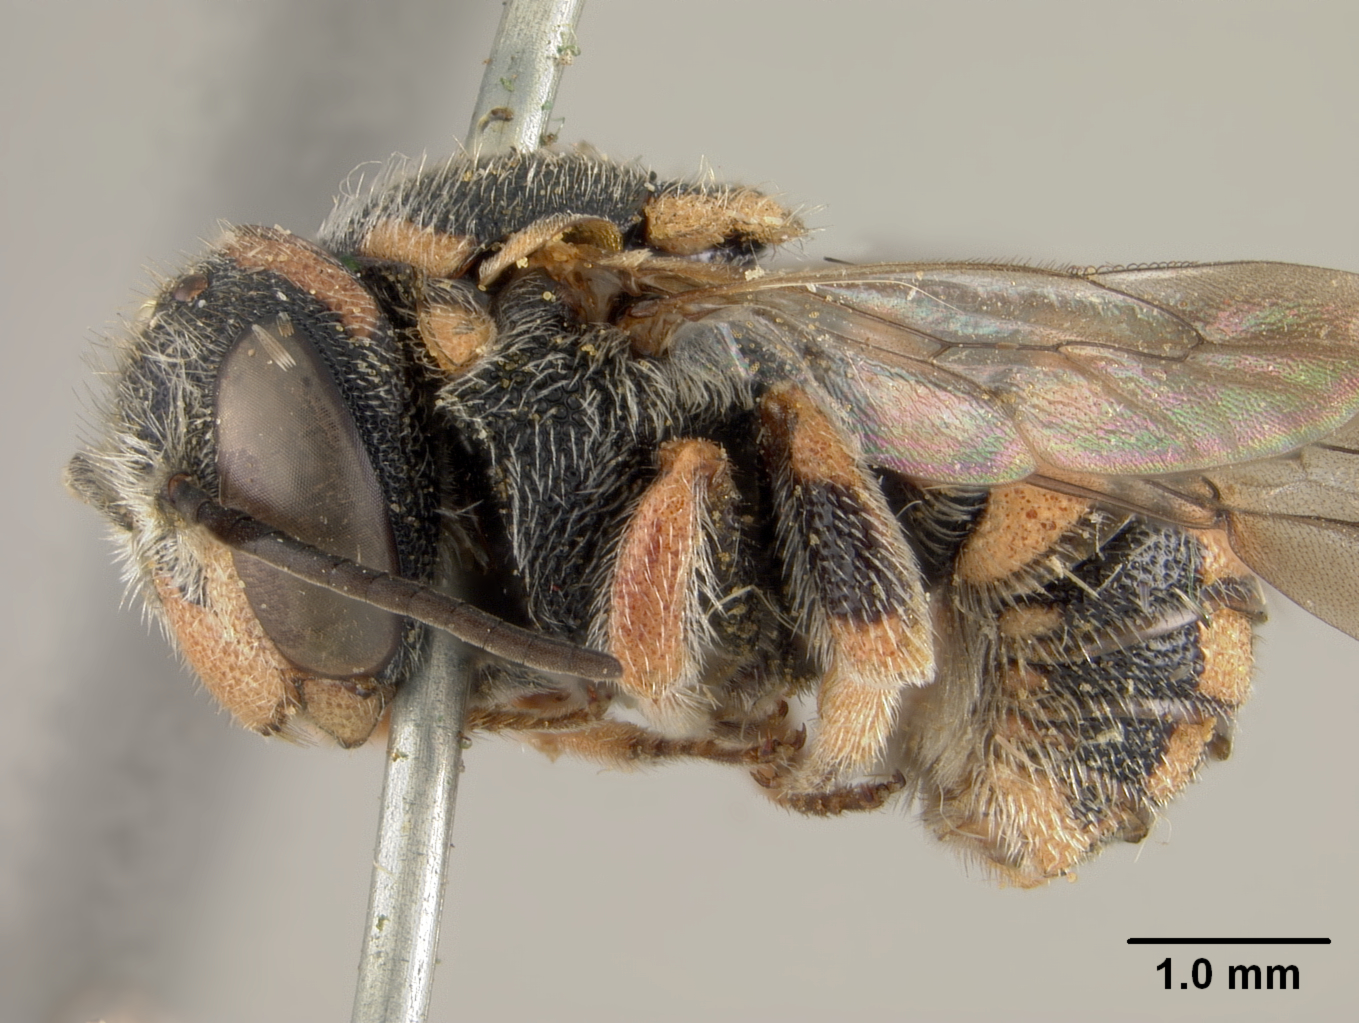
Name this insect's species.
Anthidium ehrhorni
